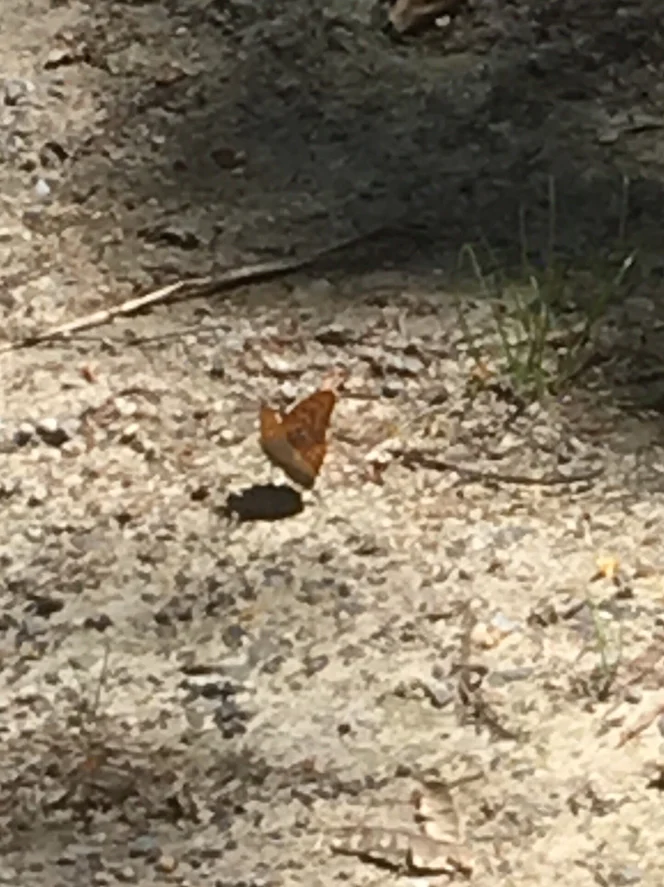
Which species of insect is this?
Argynnis paphia
